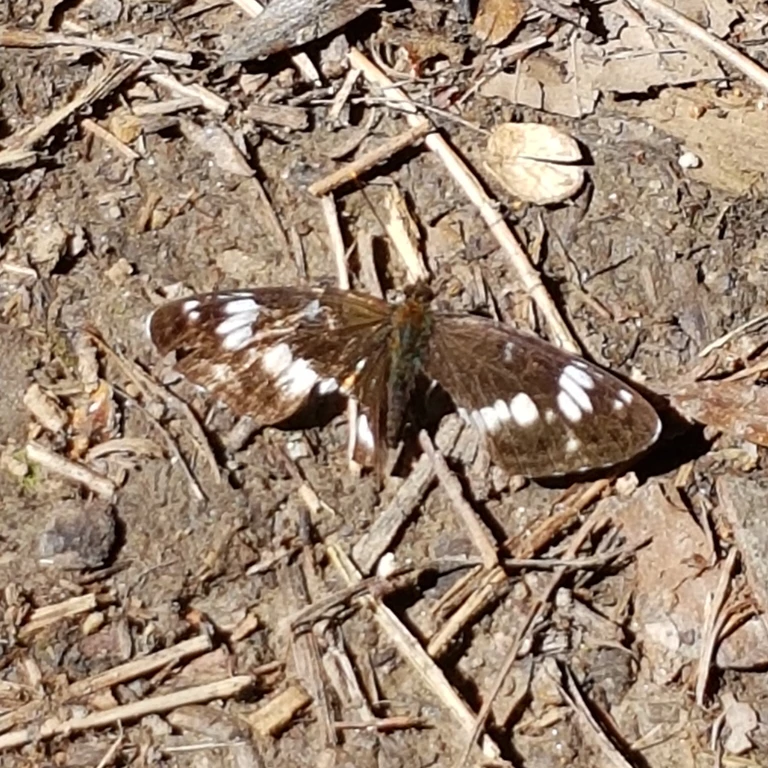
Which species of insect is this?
Limenitis camilla (also Ladoga camilla)
